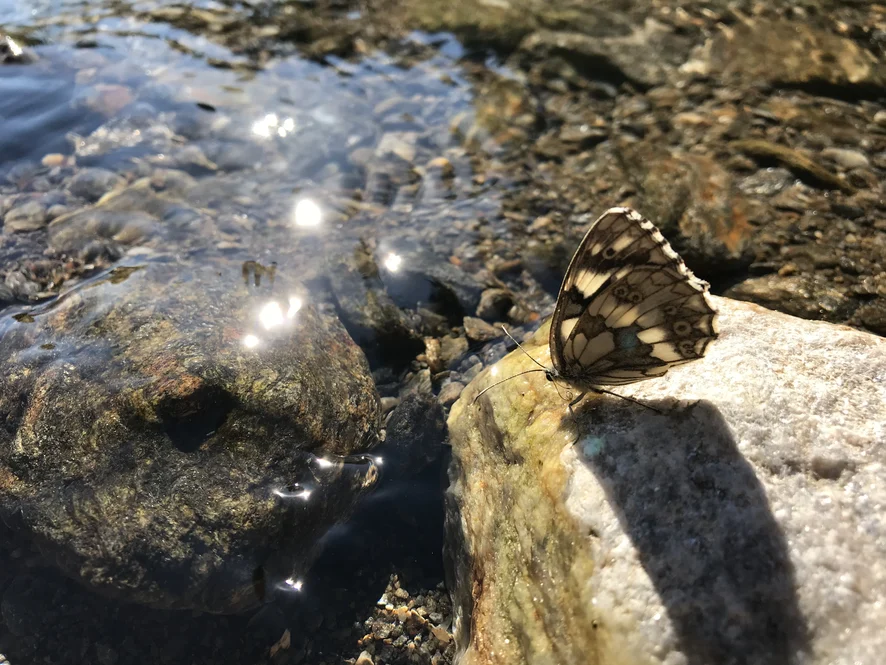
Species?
Melanargia galathea
